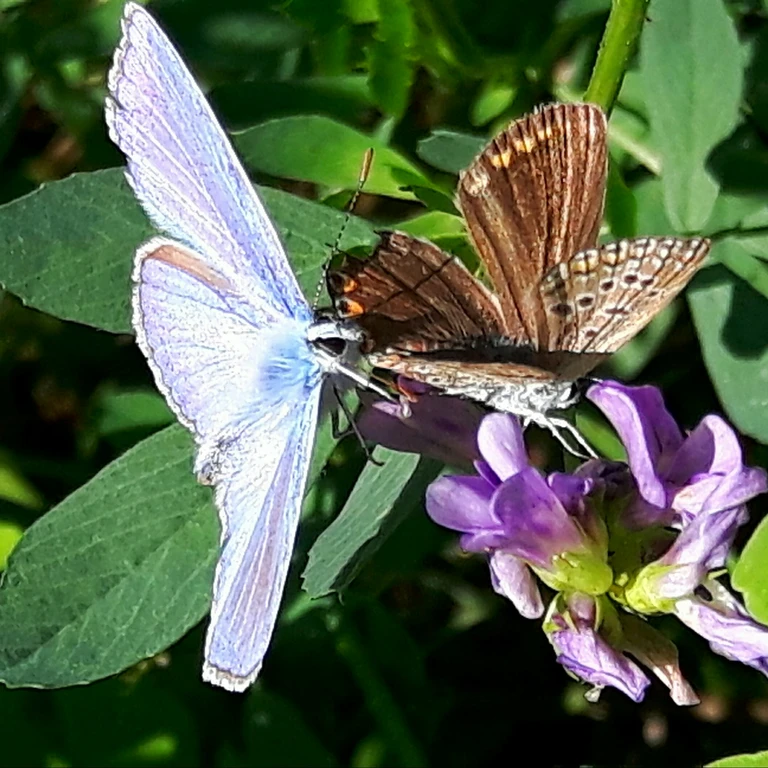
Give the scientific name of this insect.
Polyommatus icarus
